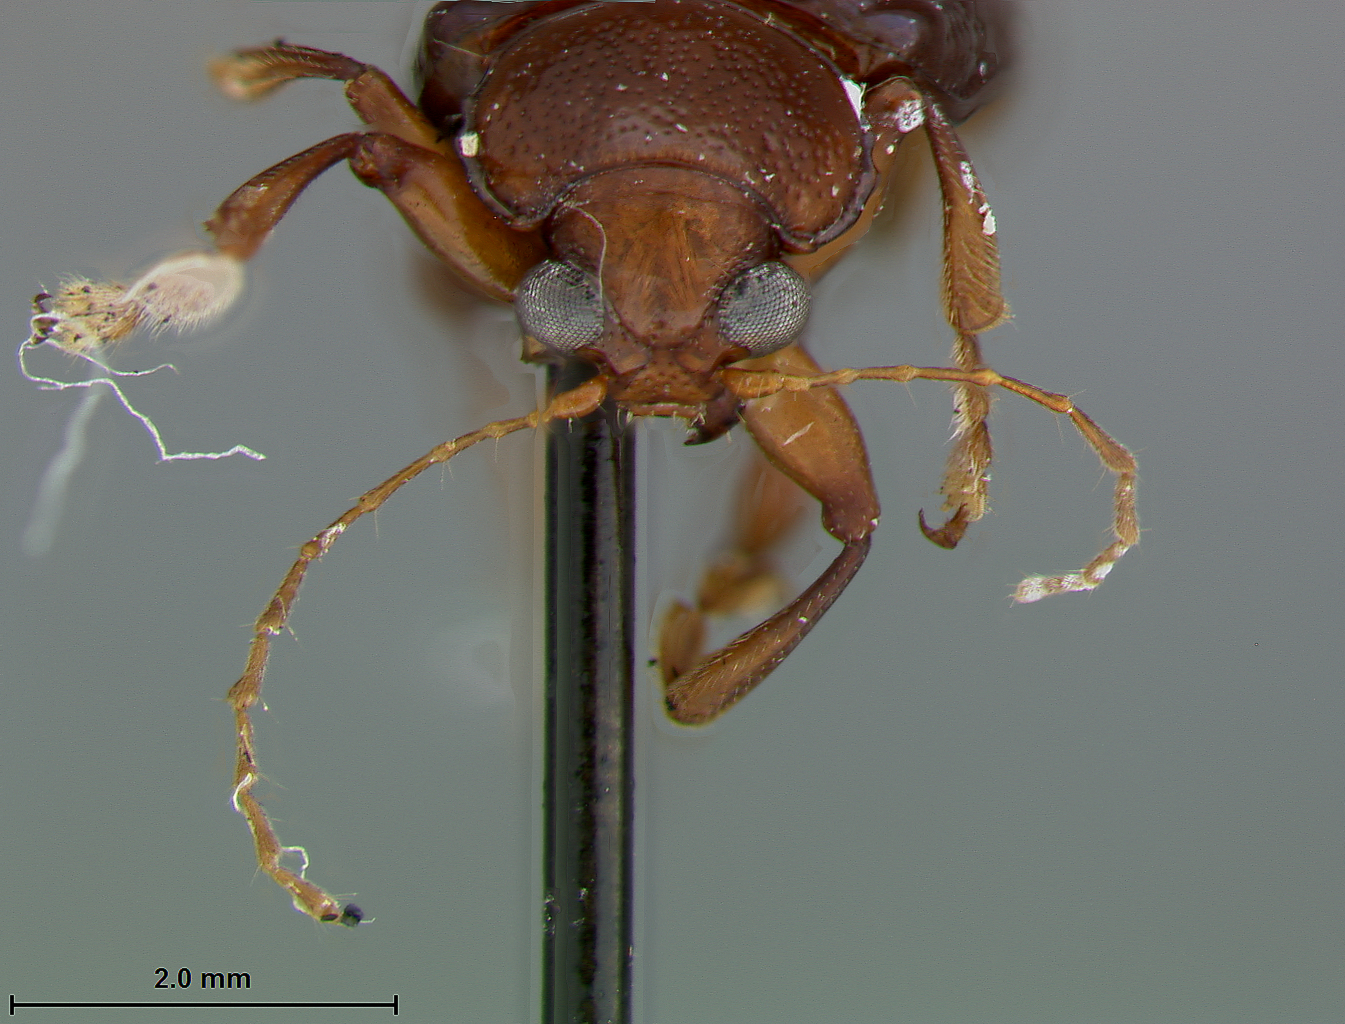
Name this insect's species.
Colaspis spadix
